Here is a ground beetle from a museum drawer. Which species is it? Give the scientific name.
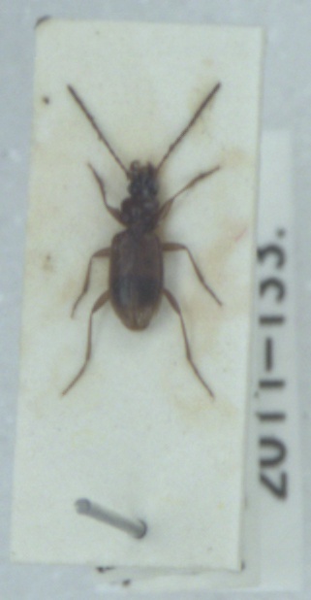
Blemus discus
